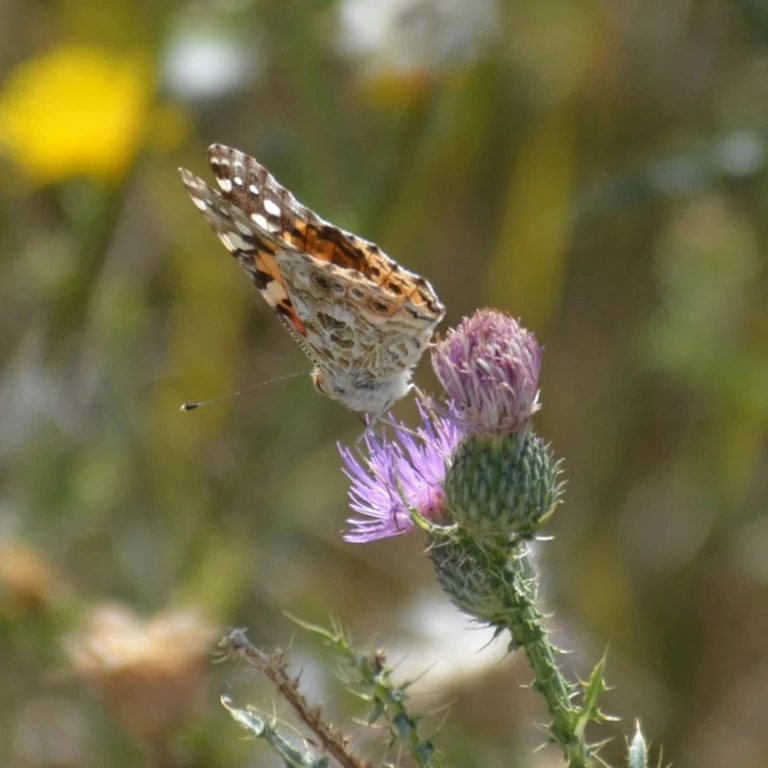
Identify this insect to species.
Vanessa cardui
